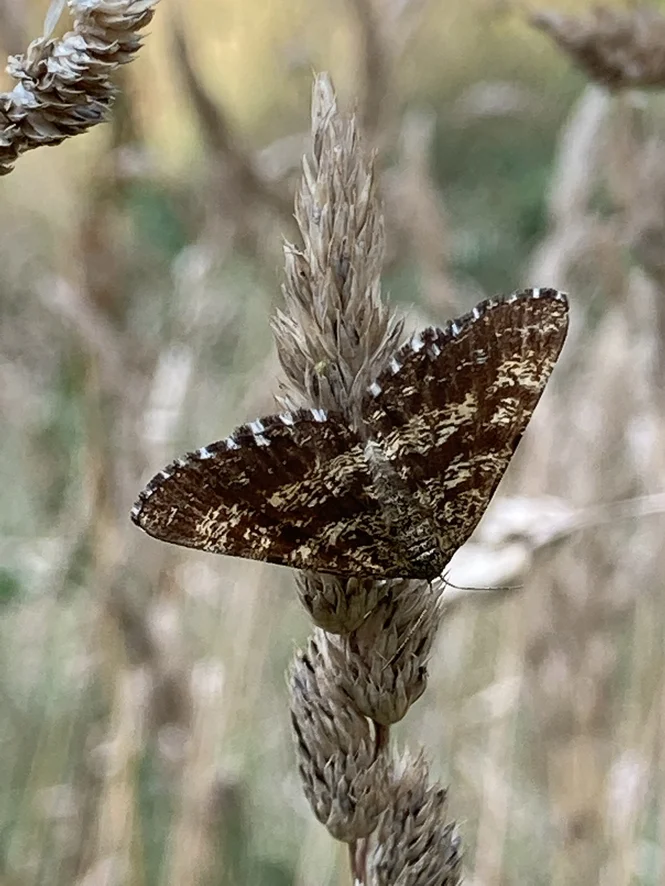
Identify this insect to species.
Ematurga atomaria
